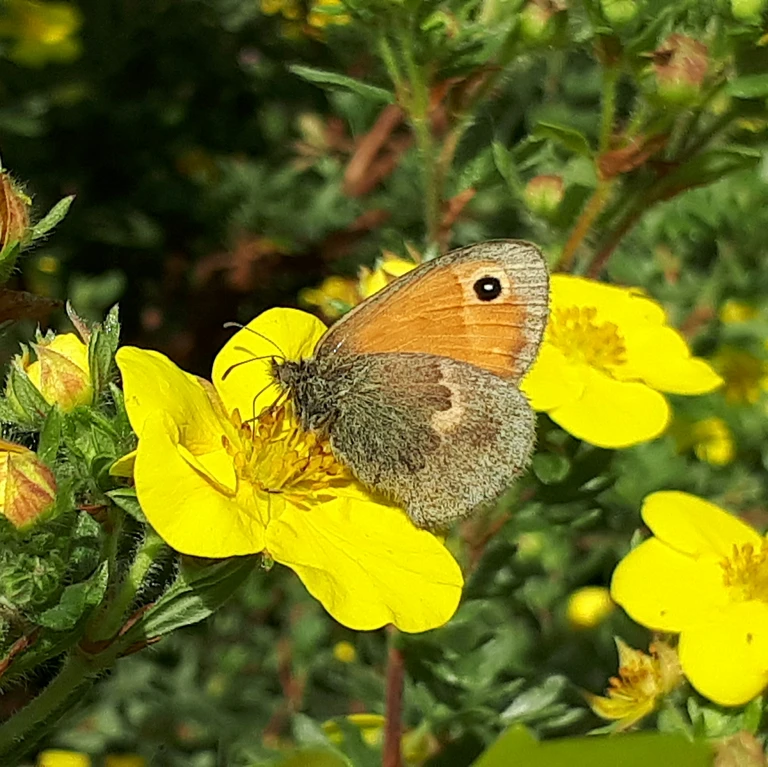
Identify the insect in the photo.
Coenonympha pamphilus
